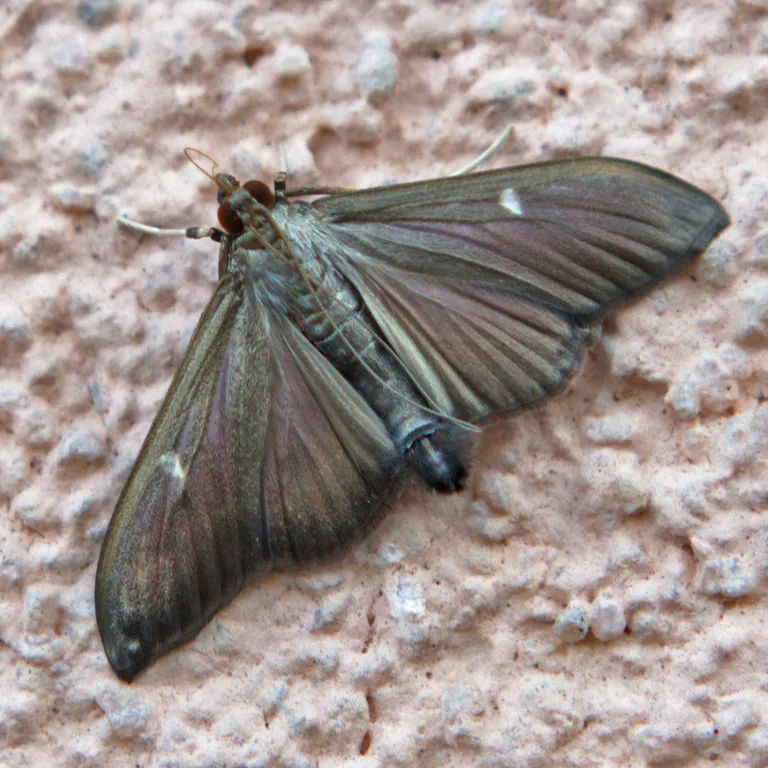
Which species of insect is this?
Cydalima perspectalis
